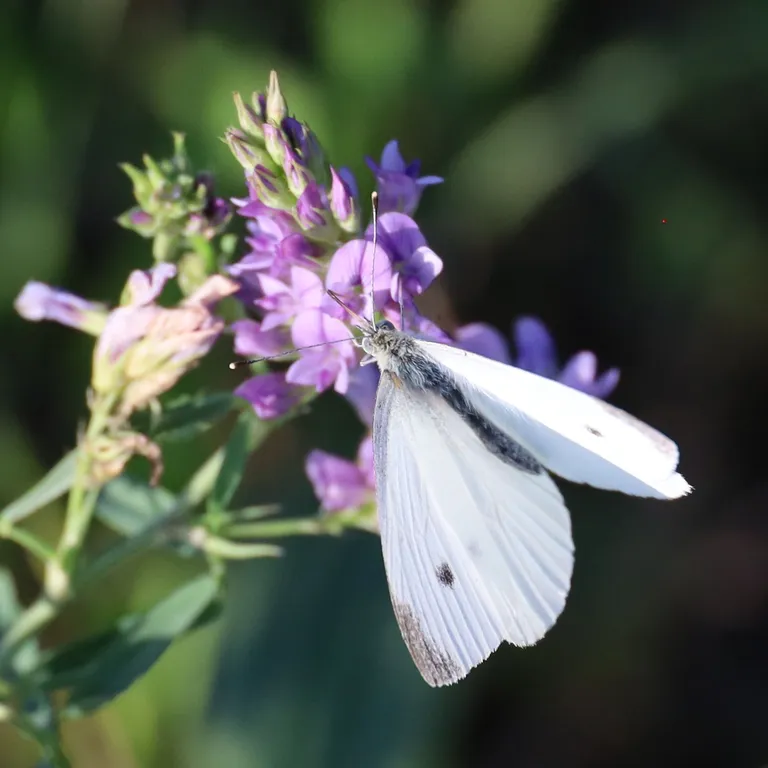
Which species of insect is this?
Pieris rapae
